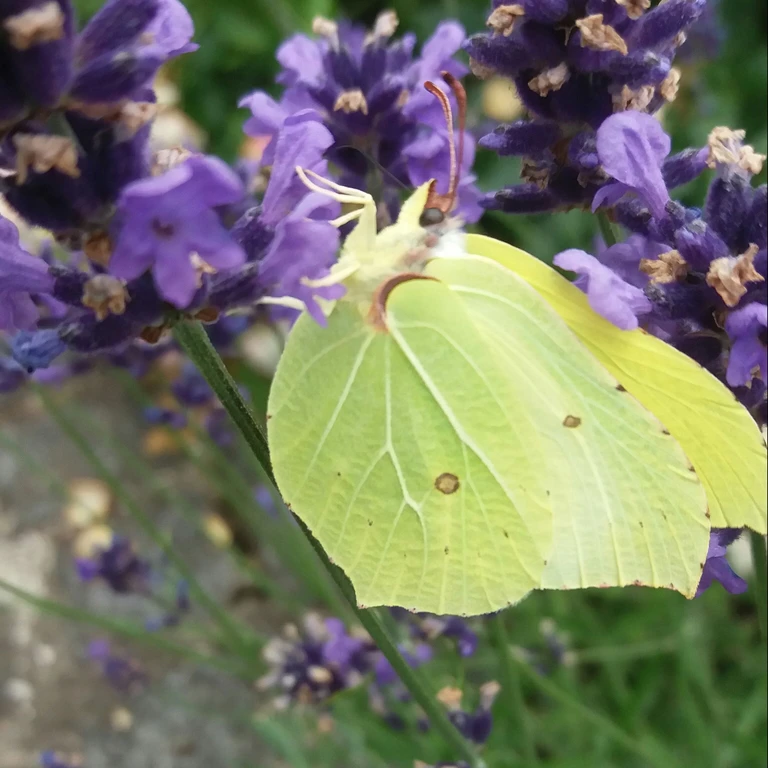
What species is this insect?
Gonepteryx rhamni
